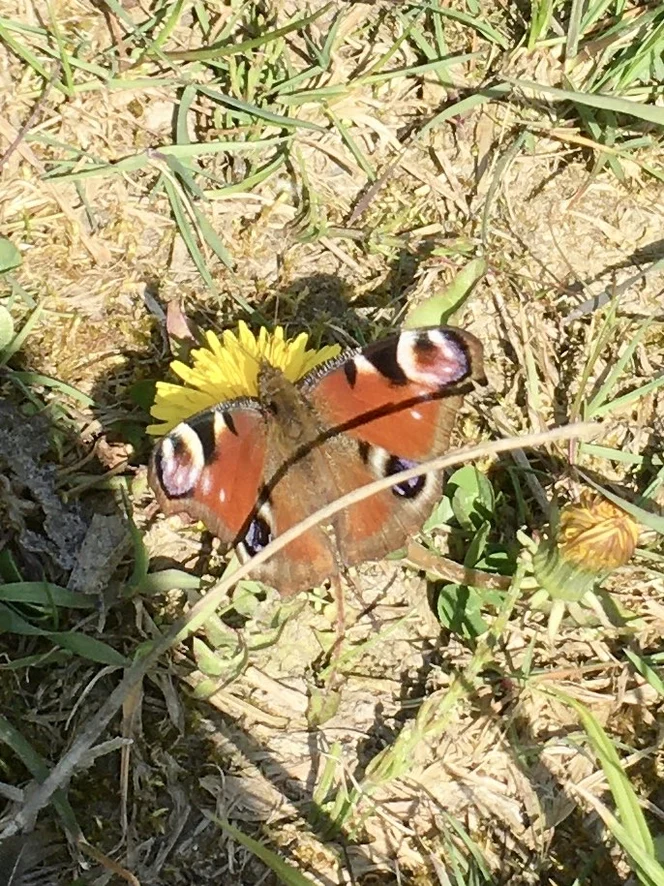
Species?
Aglais io
